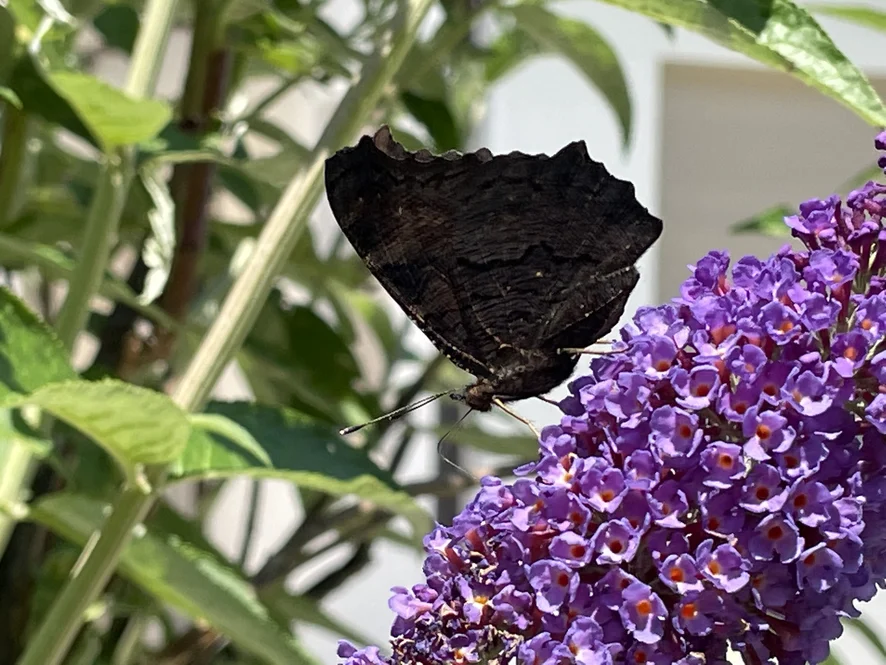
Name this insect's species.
Aglais io
